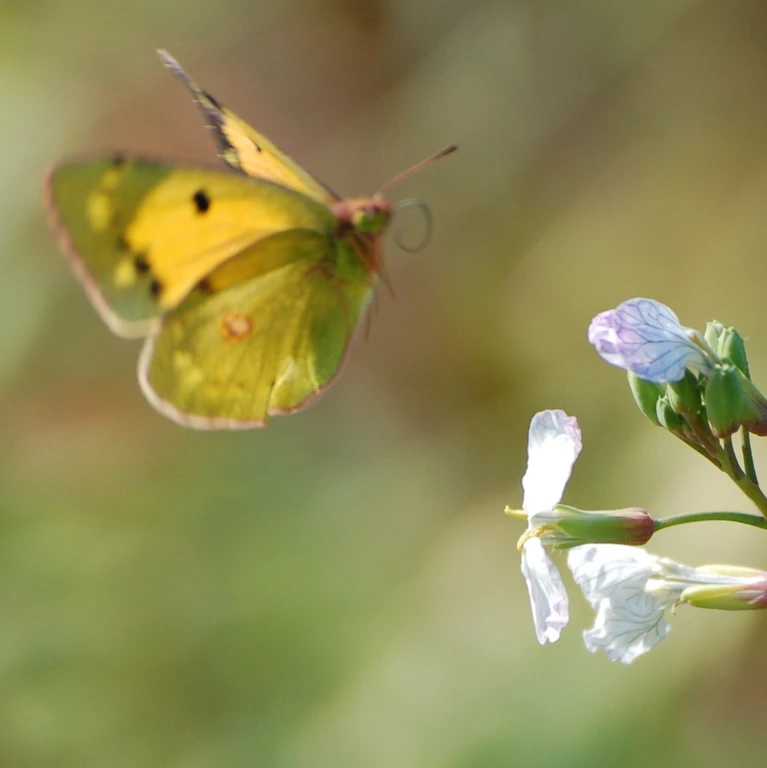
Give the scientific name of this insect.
Colias croceus
